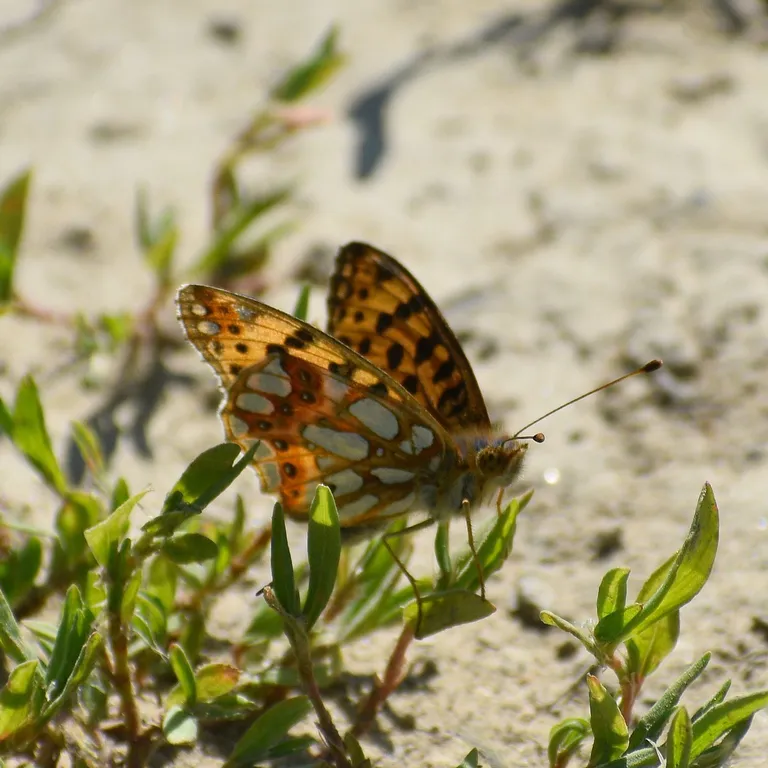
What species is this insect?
Issoria lathonia
